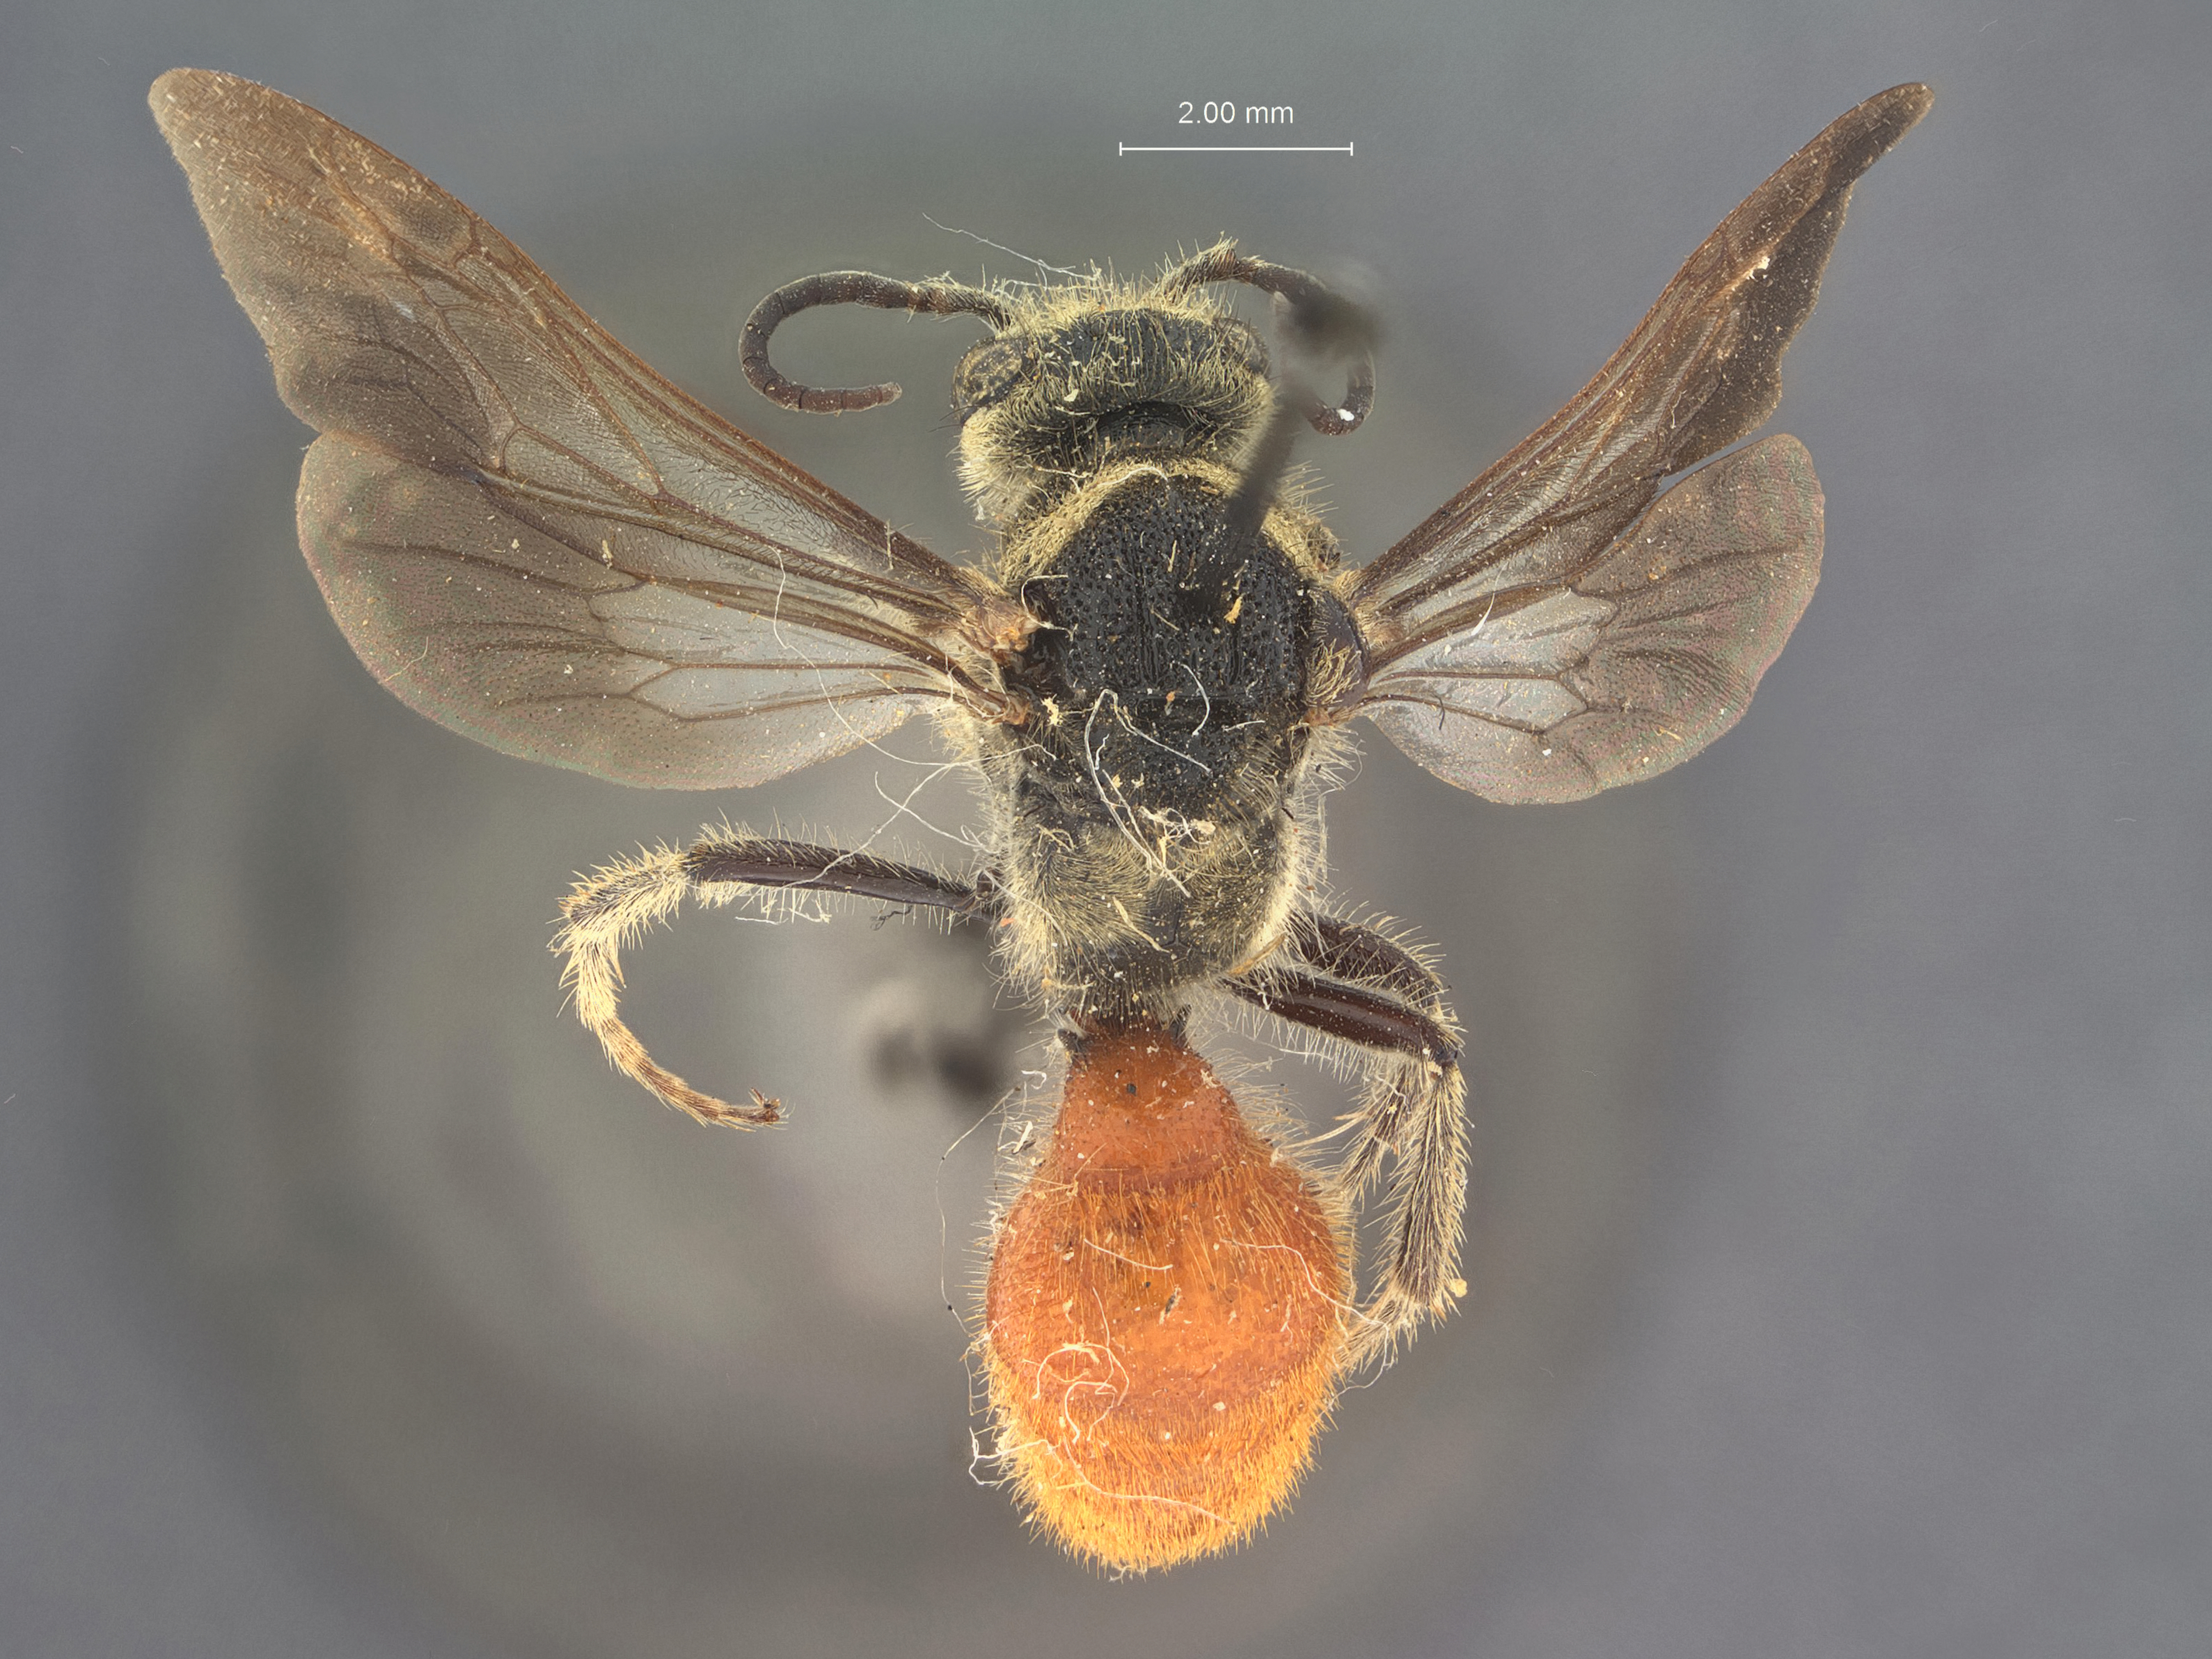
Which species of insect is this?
Timulla factiosa
